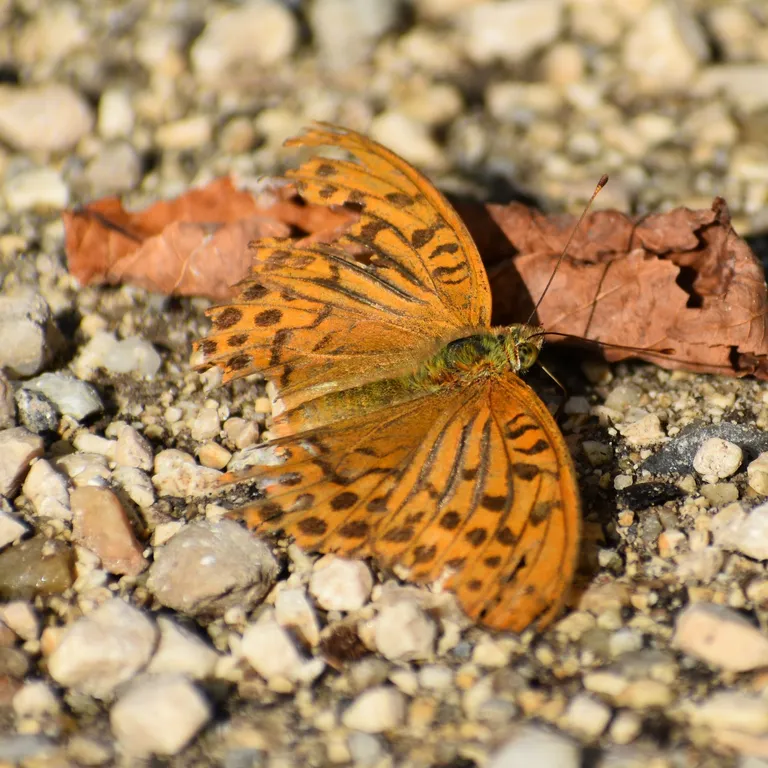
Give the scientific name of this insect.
Argynnis paphia
